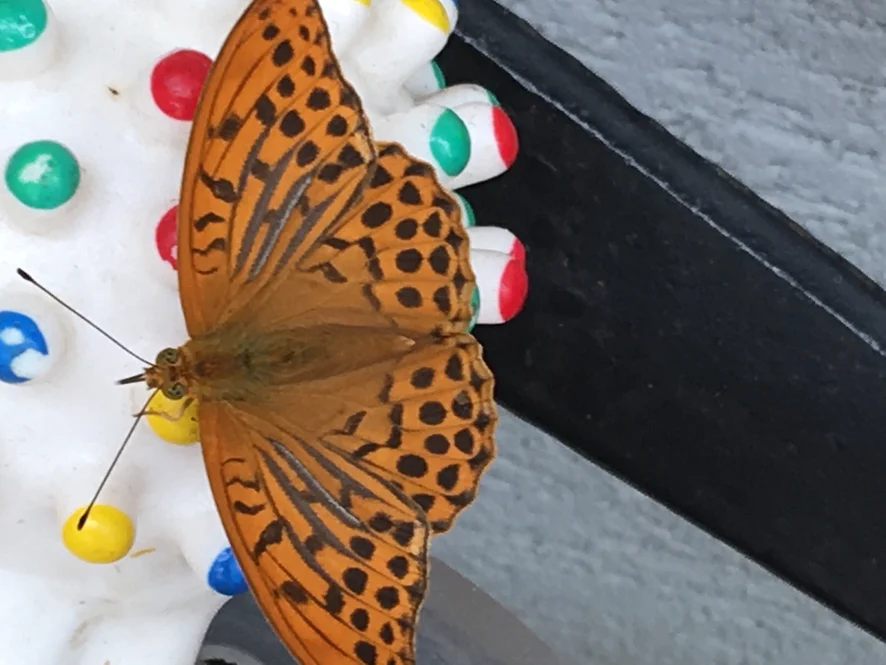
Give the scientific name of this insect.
Argynnis paphia
